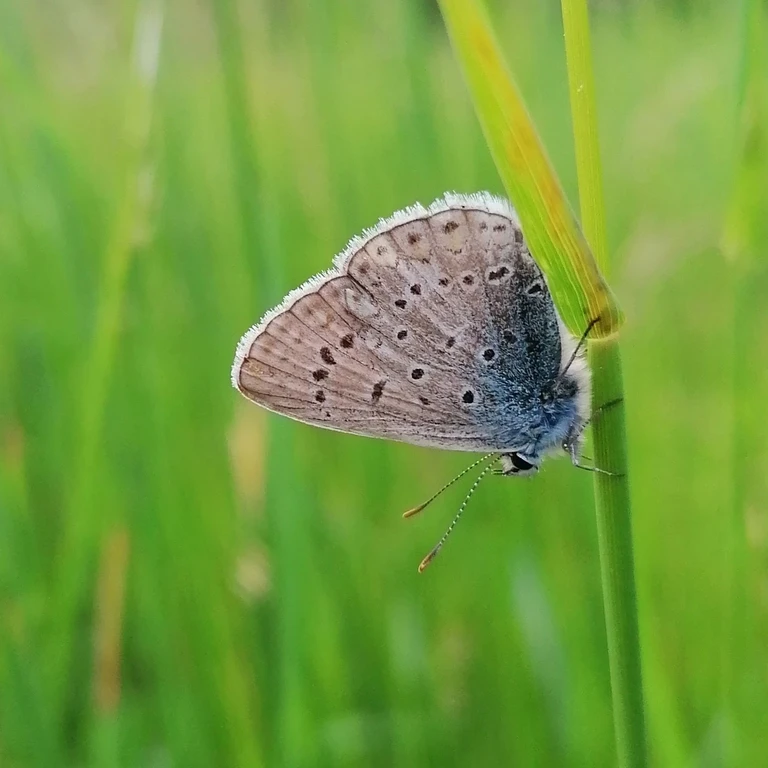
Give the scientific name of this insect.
Polyommatus icarus
